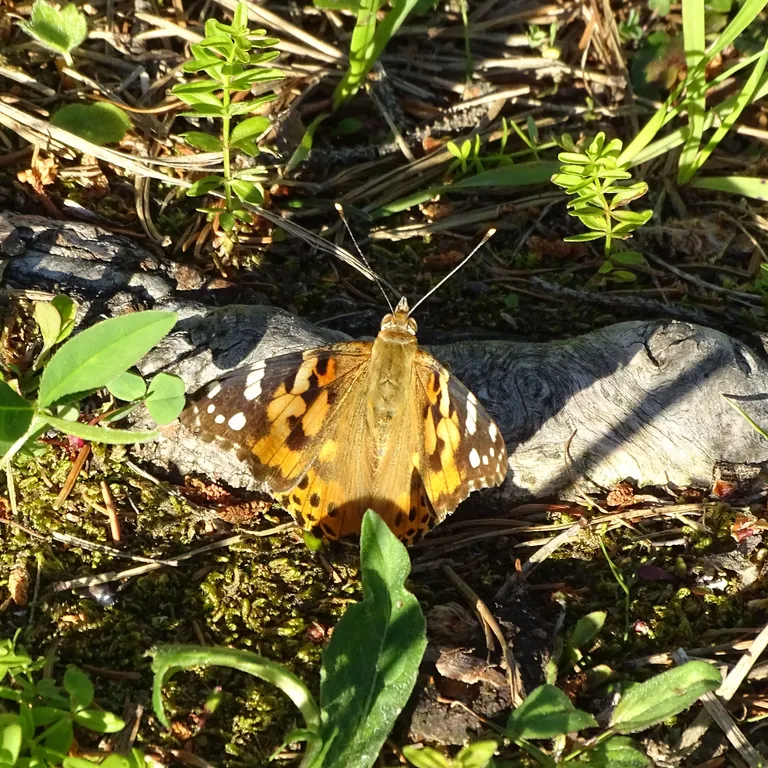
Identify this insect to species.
Vanessa cardui
